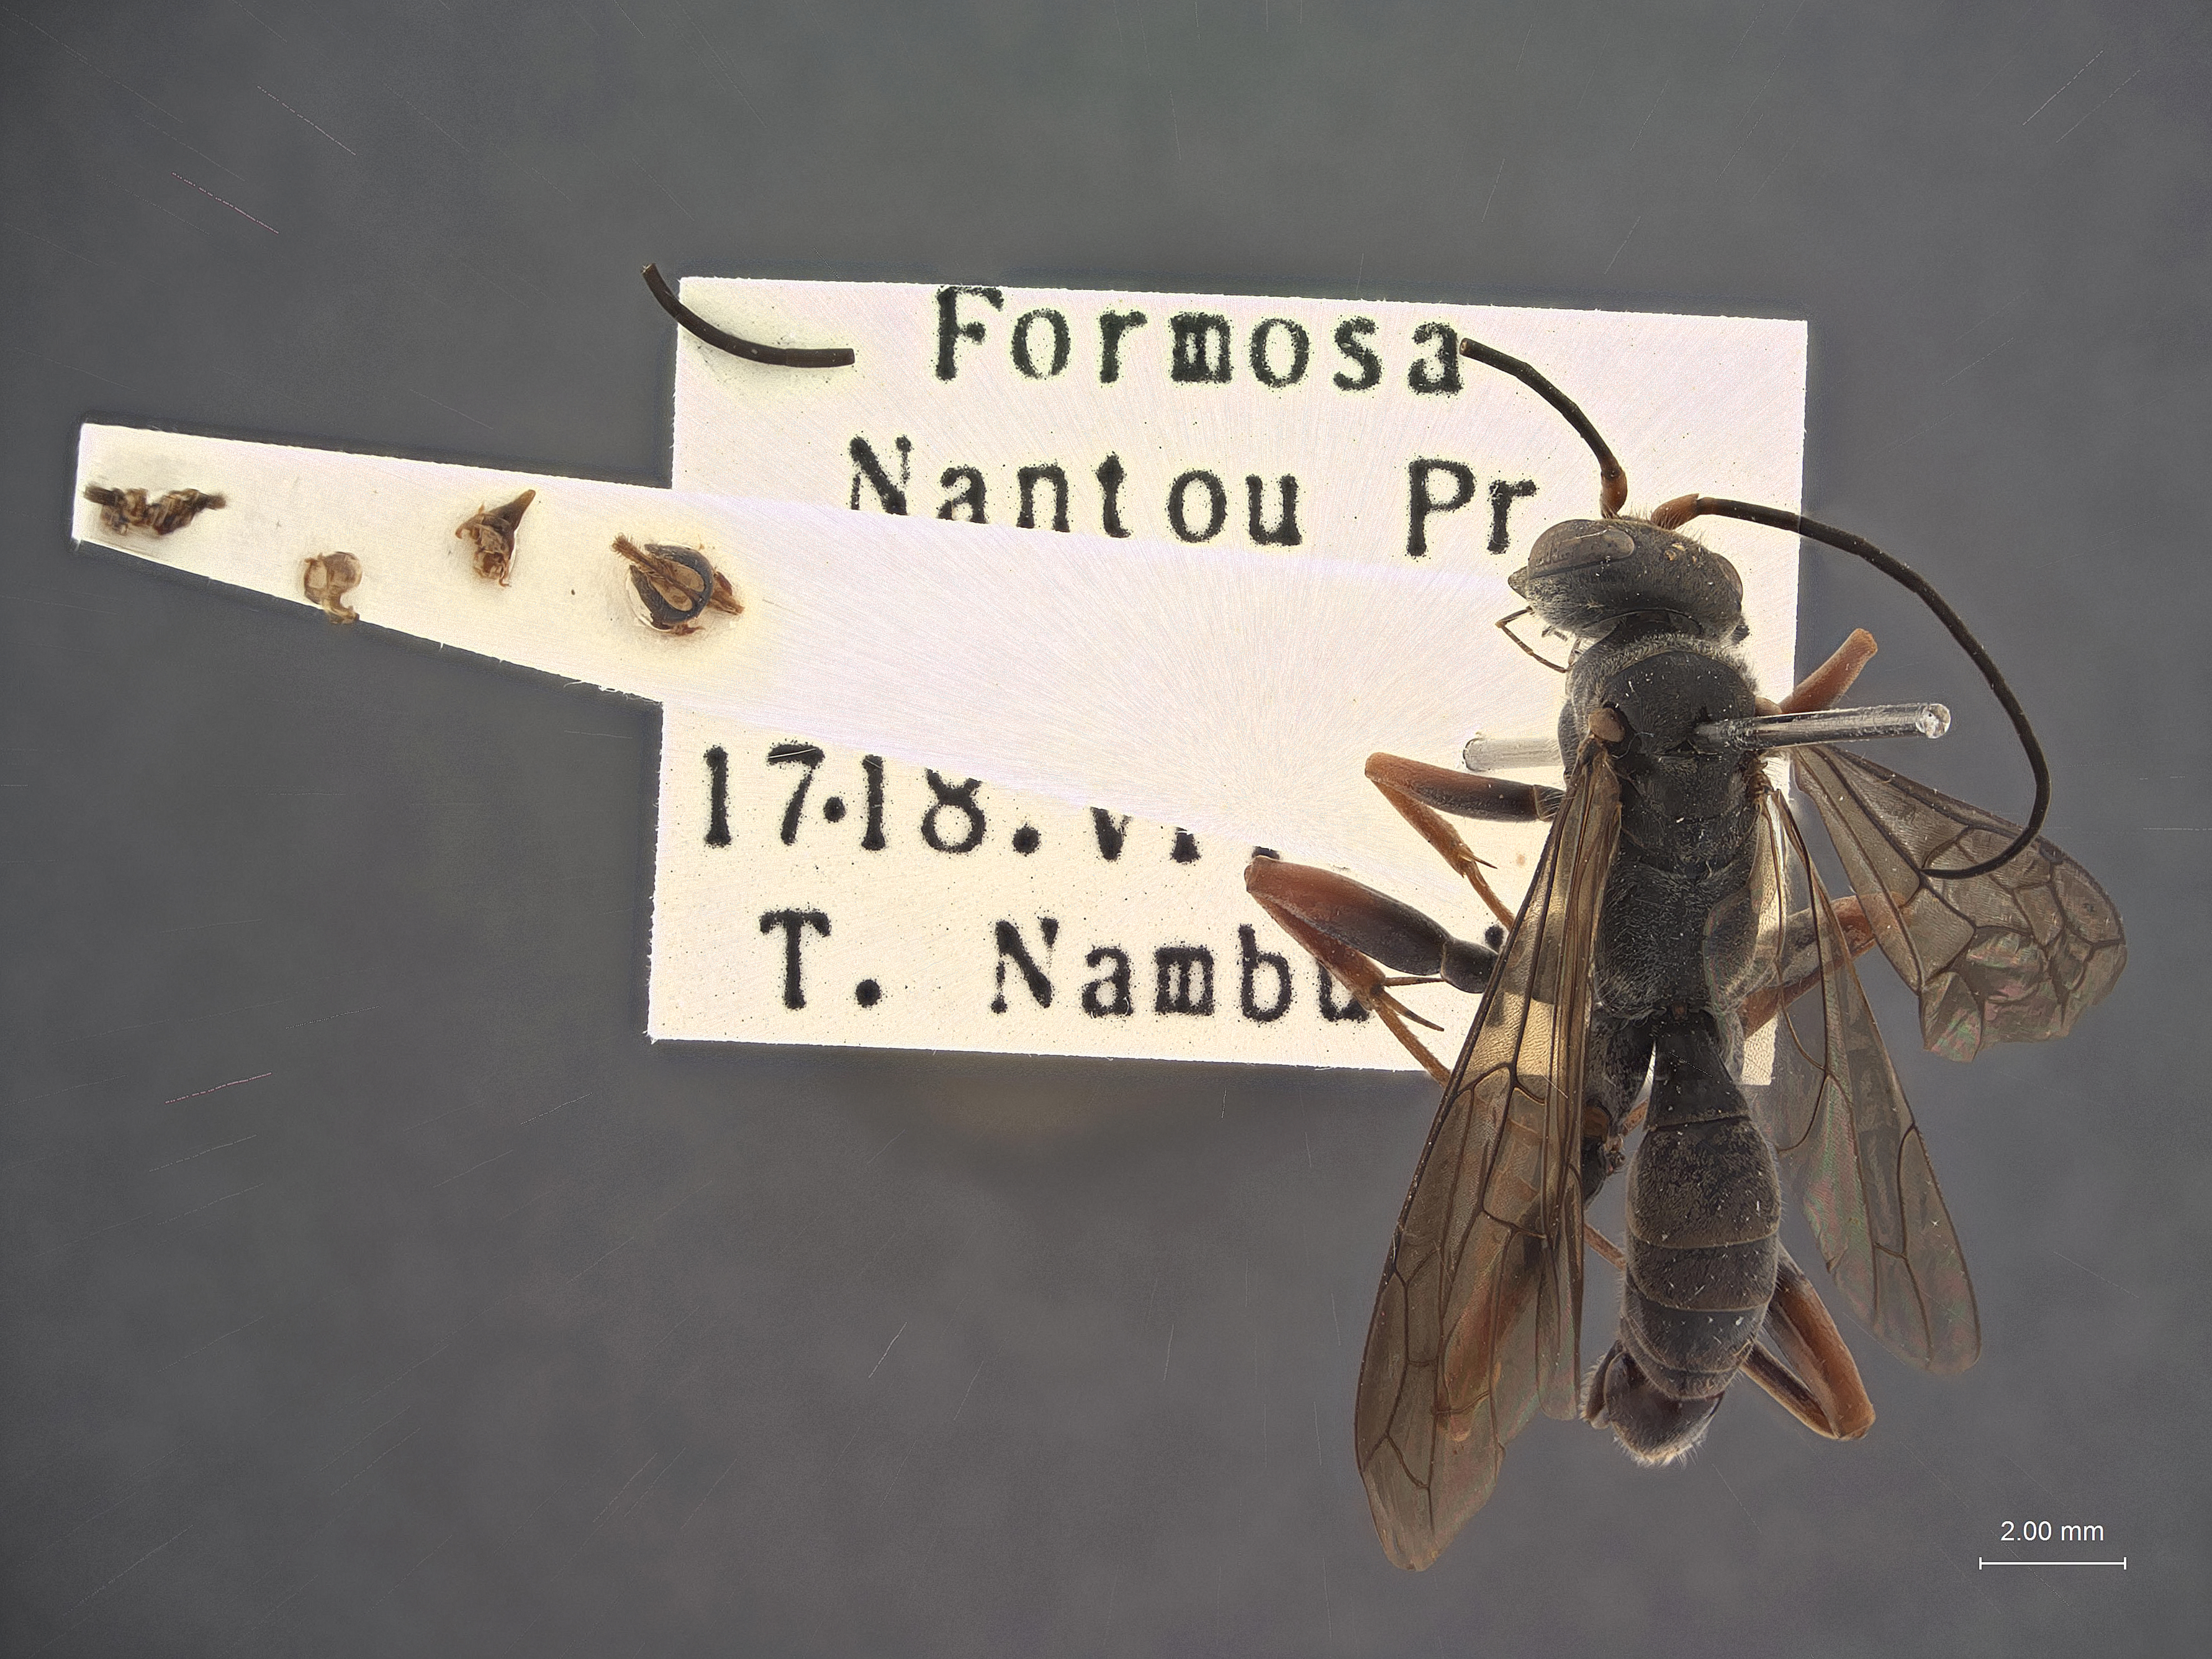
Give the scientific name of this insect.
Taiwania rufotibialis
